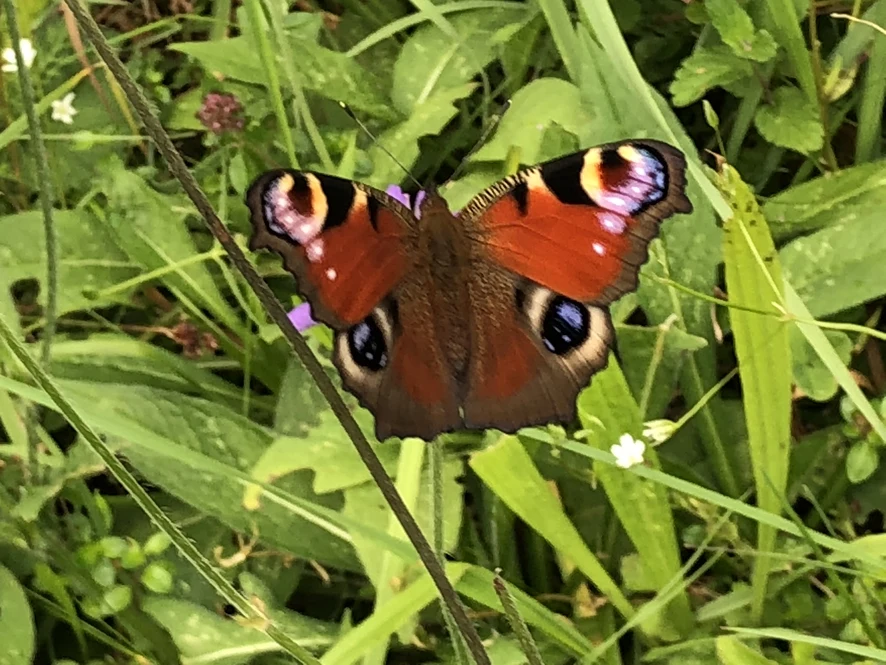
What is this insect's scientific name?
Aglais io
